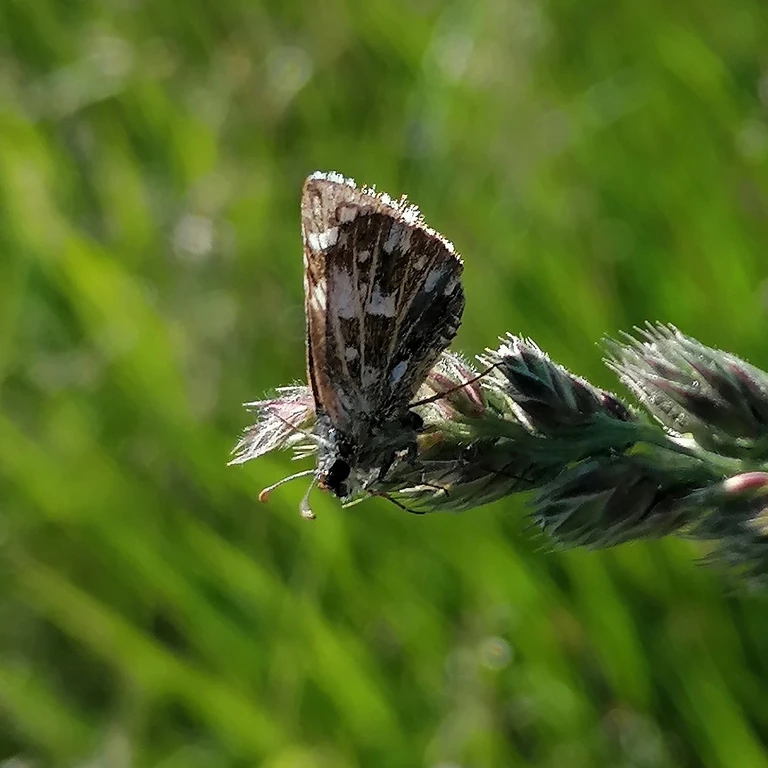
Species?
Pyrgus malvae
